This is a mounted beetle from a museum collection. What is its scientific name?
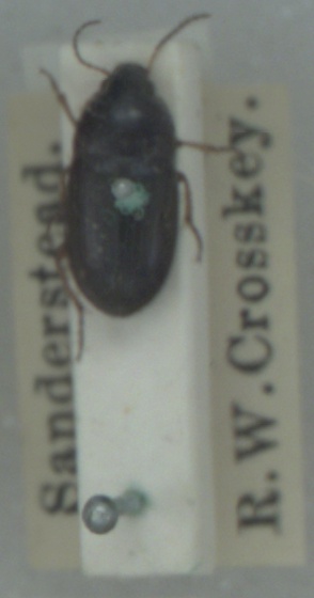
Amara familiaris
